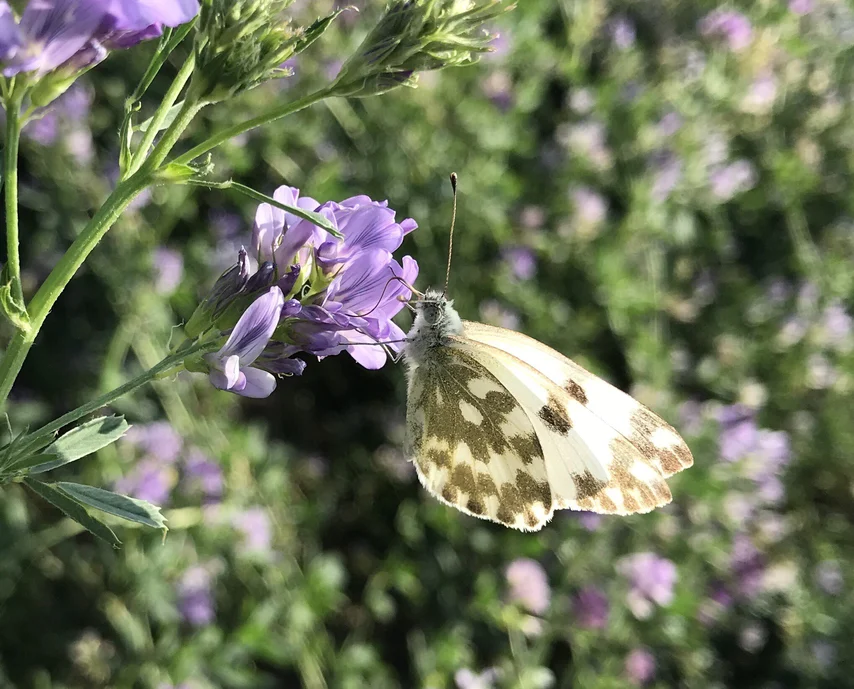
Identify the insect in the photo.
Pontia edusa
